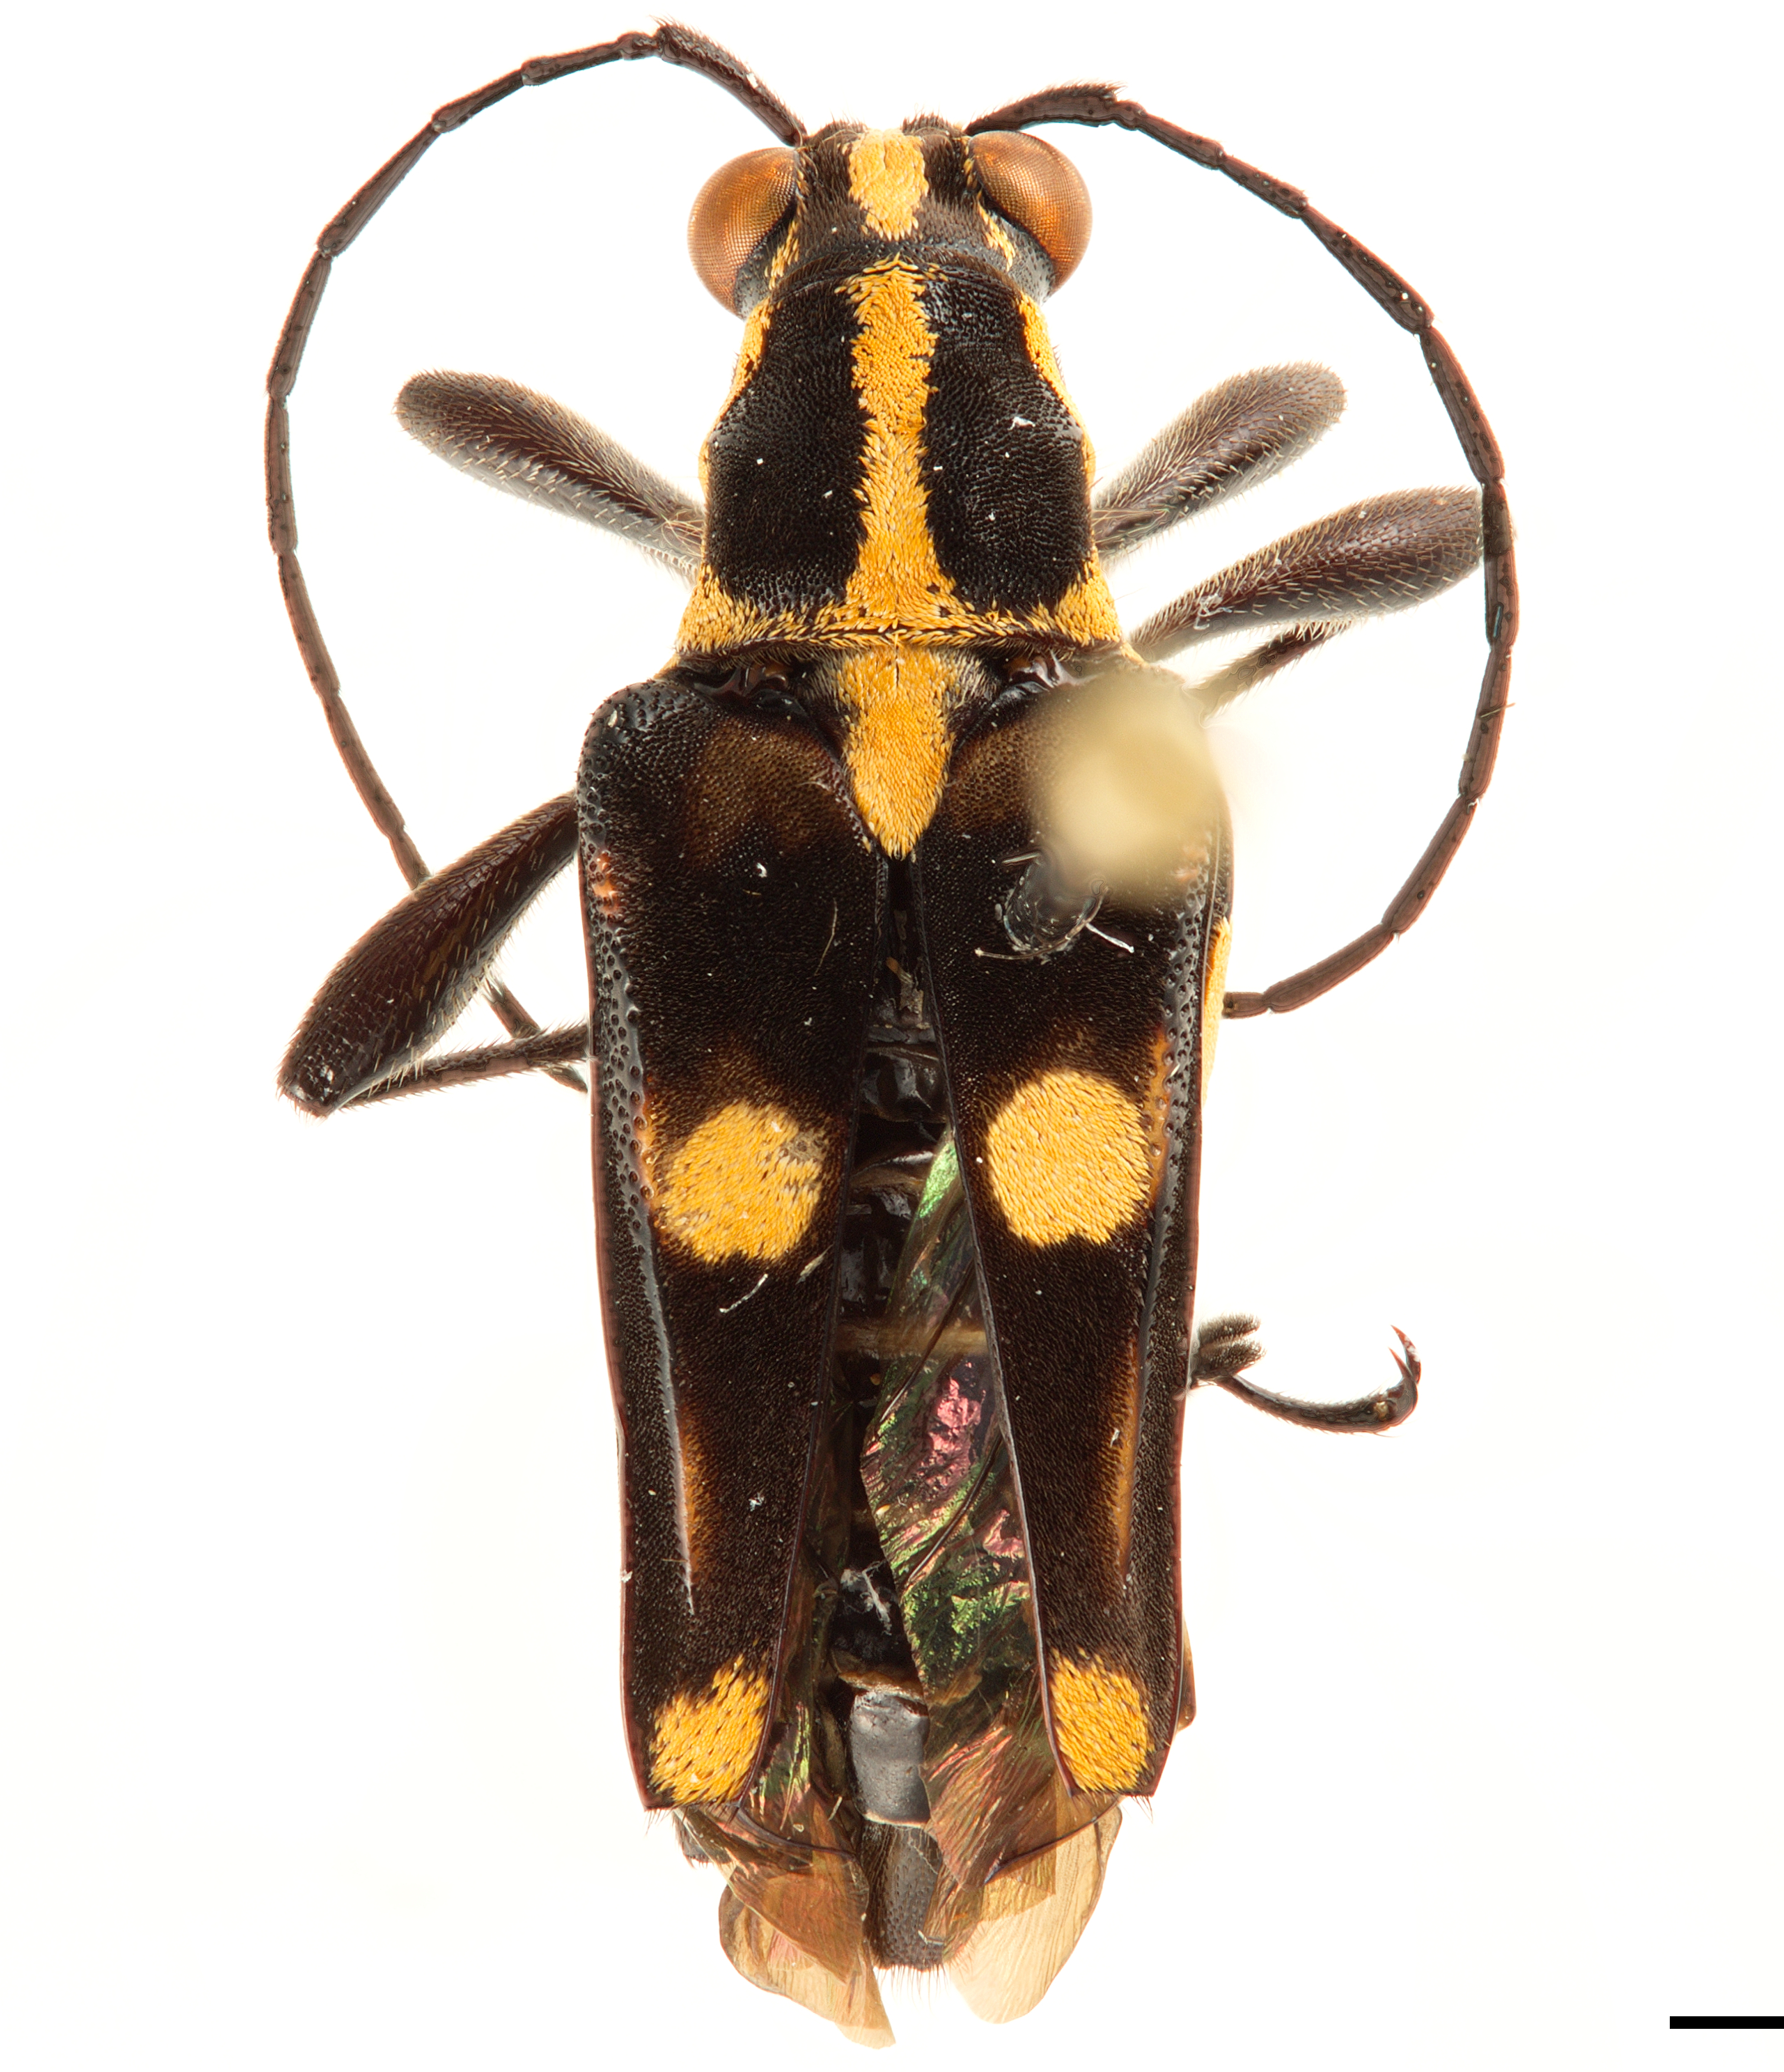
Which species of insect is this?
Anthribola quinquemaculata
